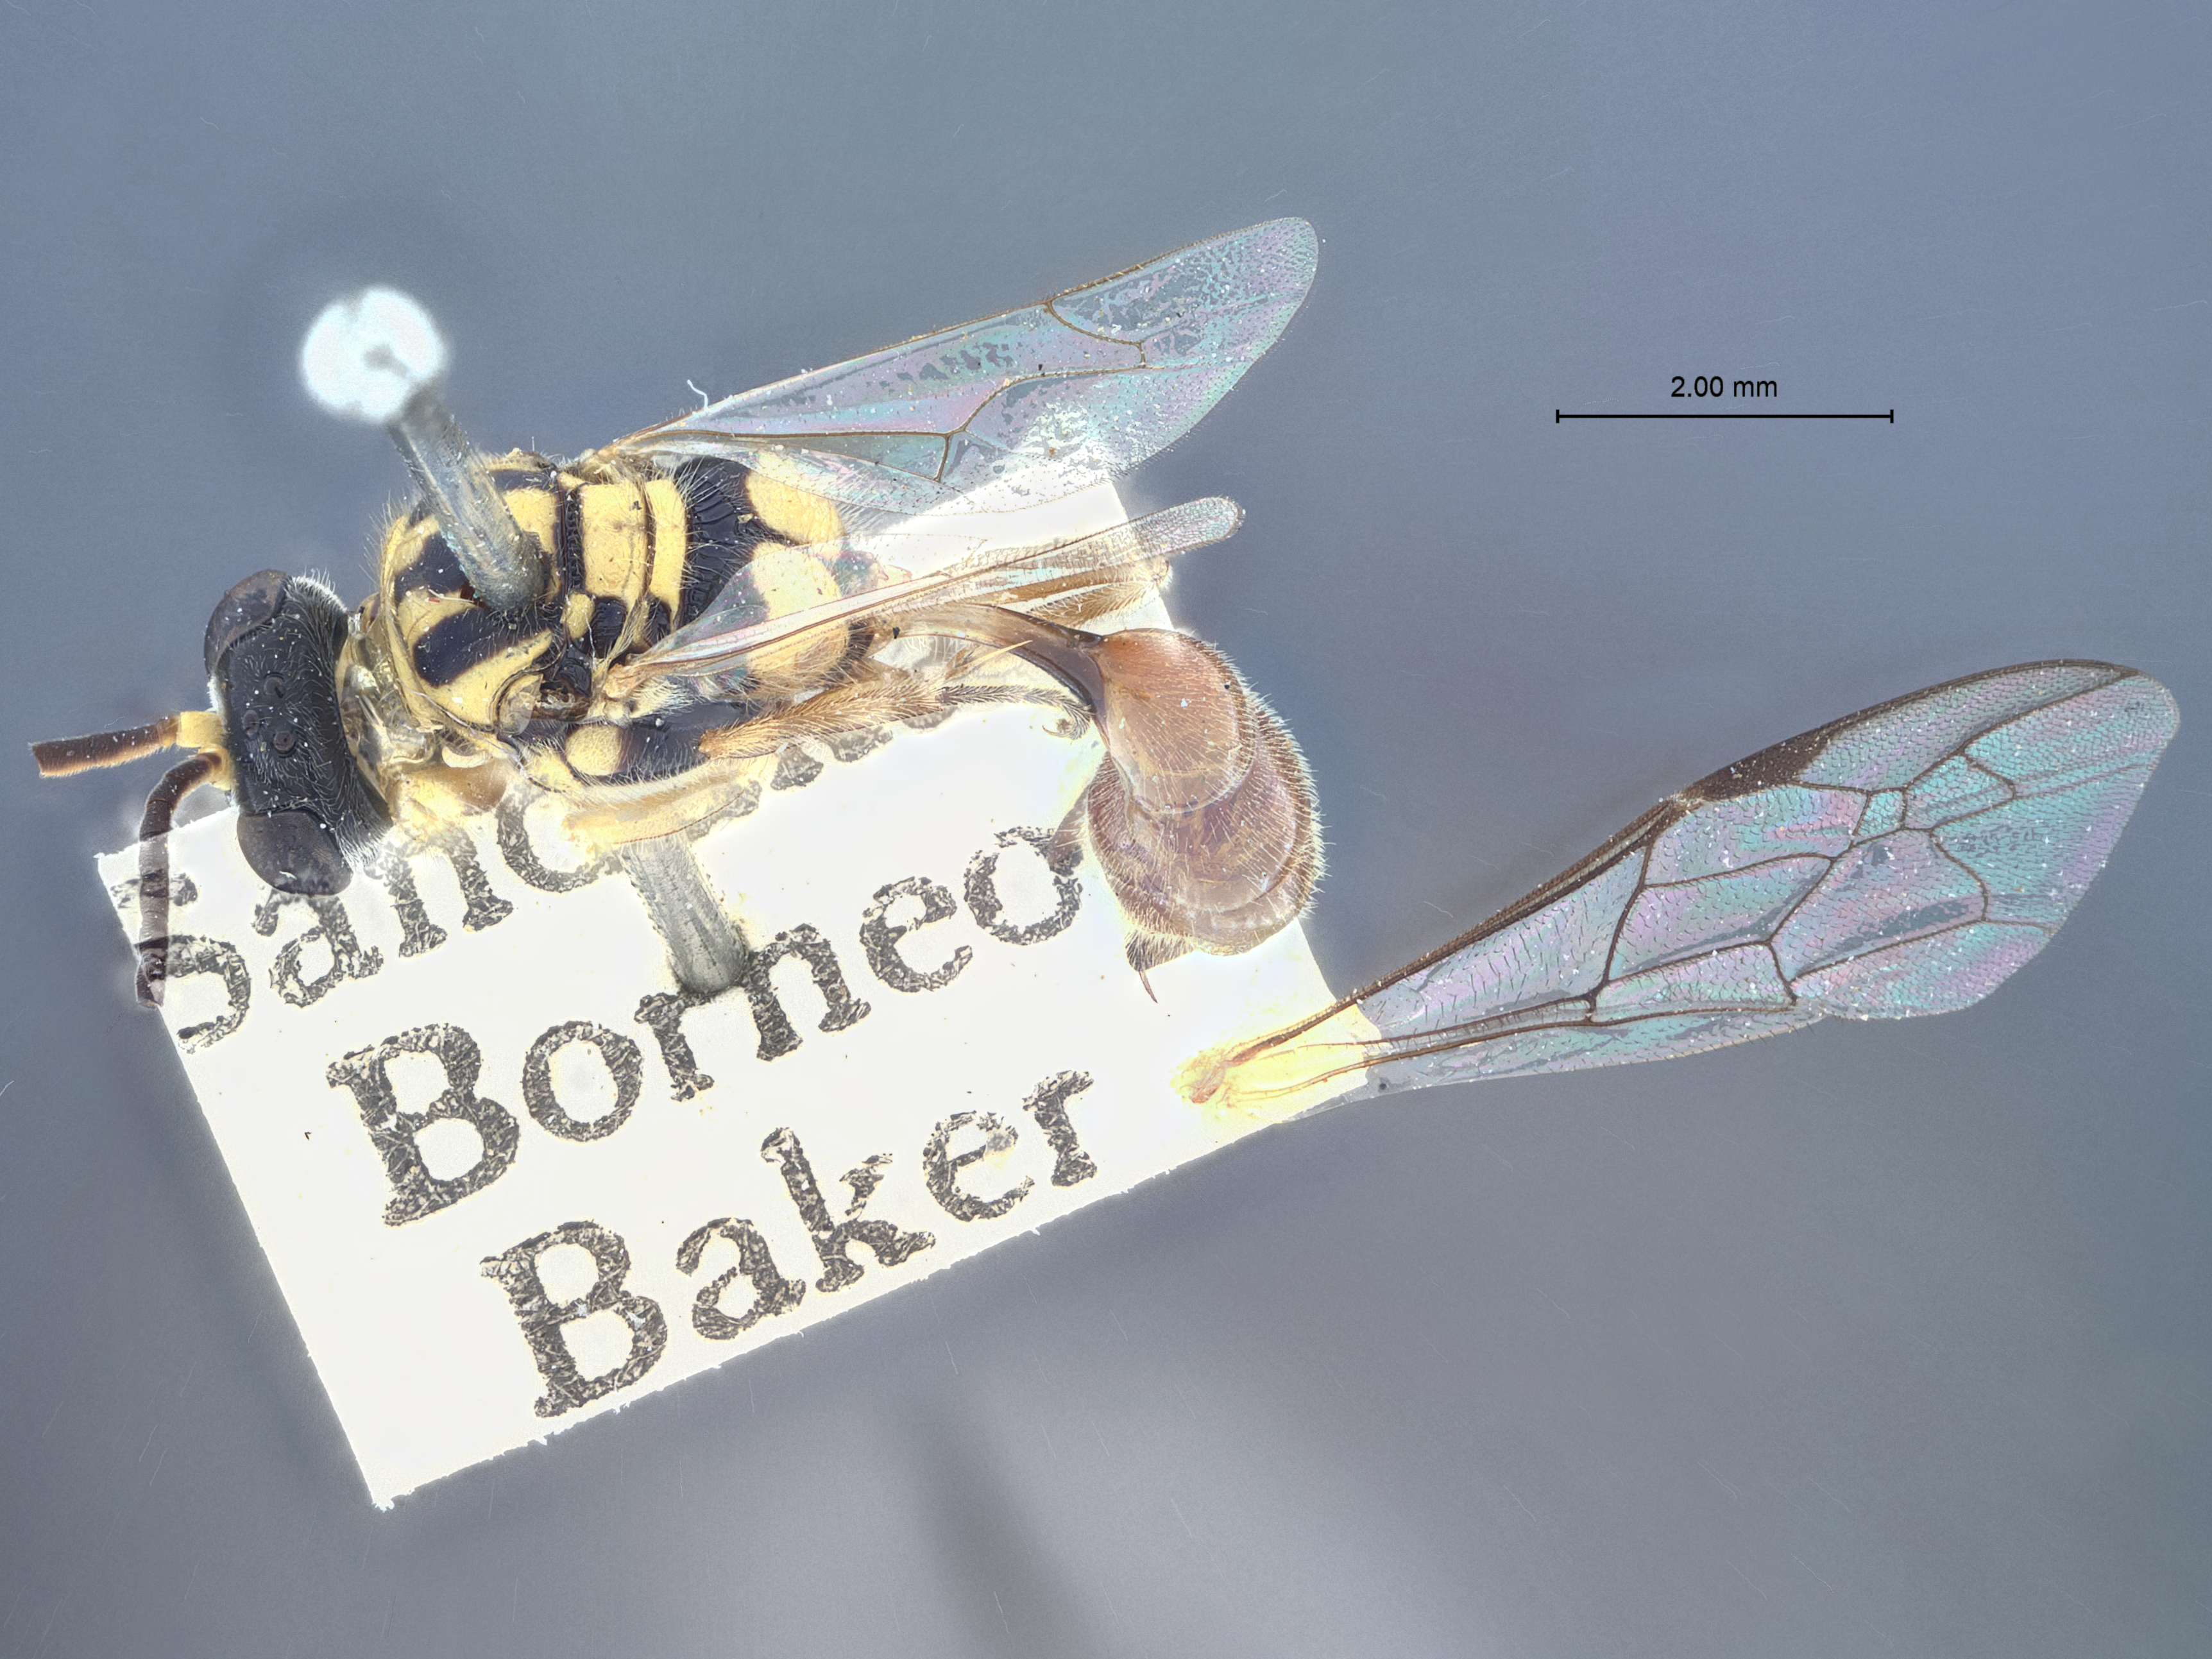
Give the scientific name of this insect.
Diodontus esuchus
